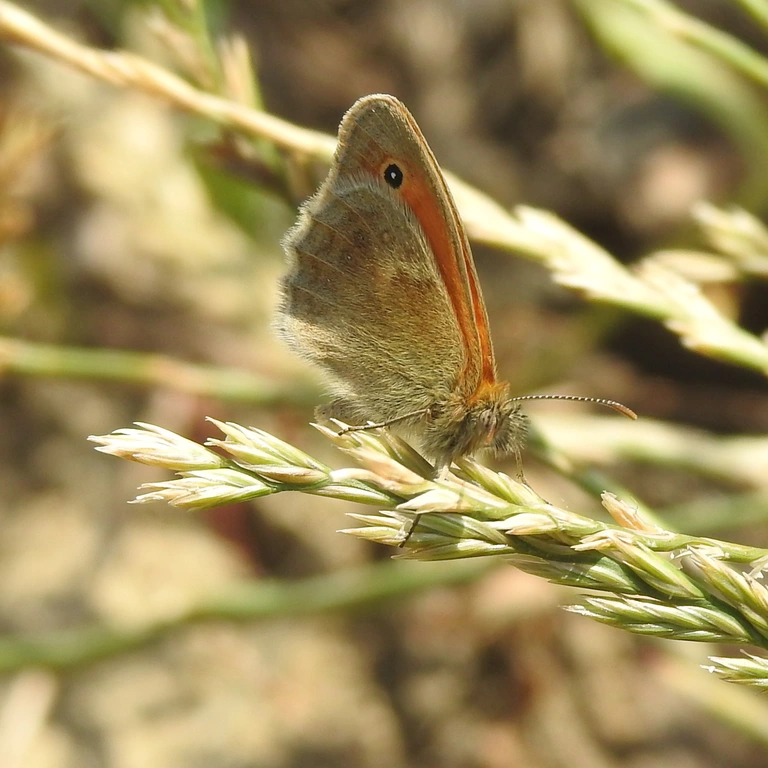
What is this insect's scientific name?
Coenonympha pamphilus
